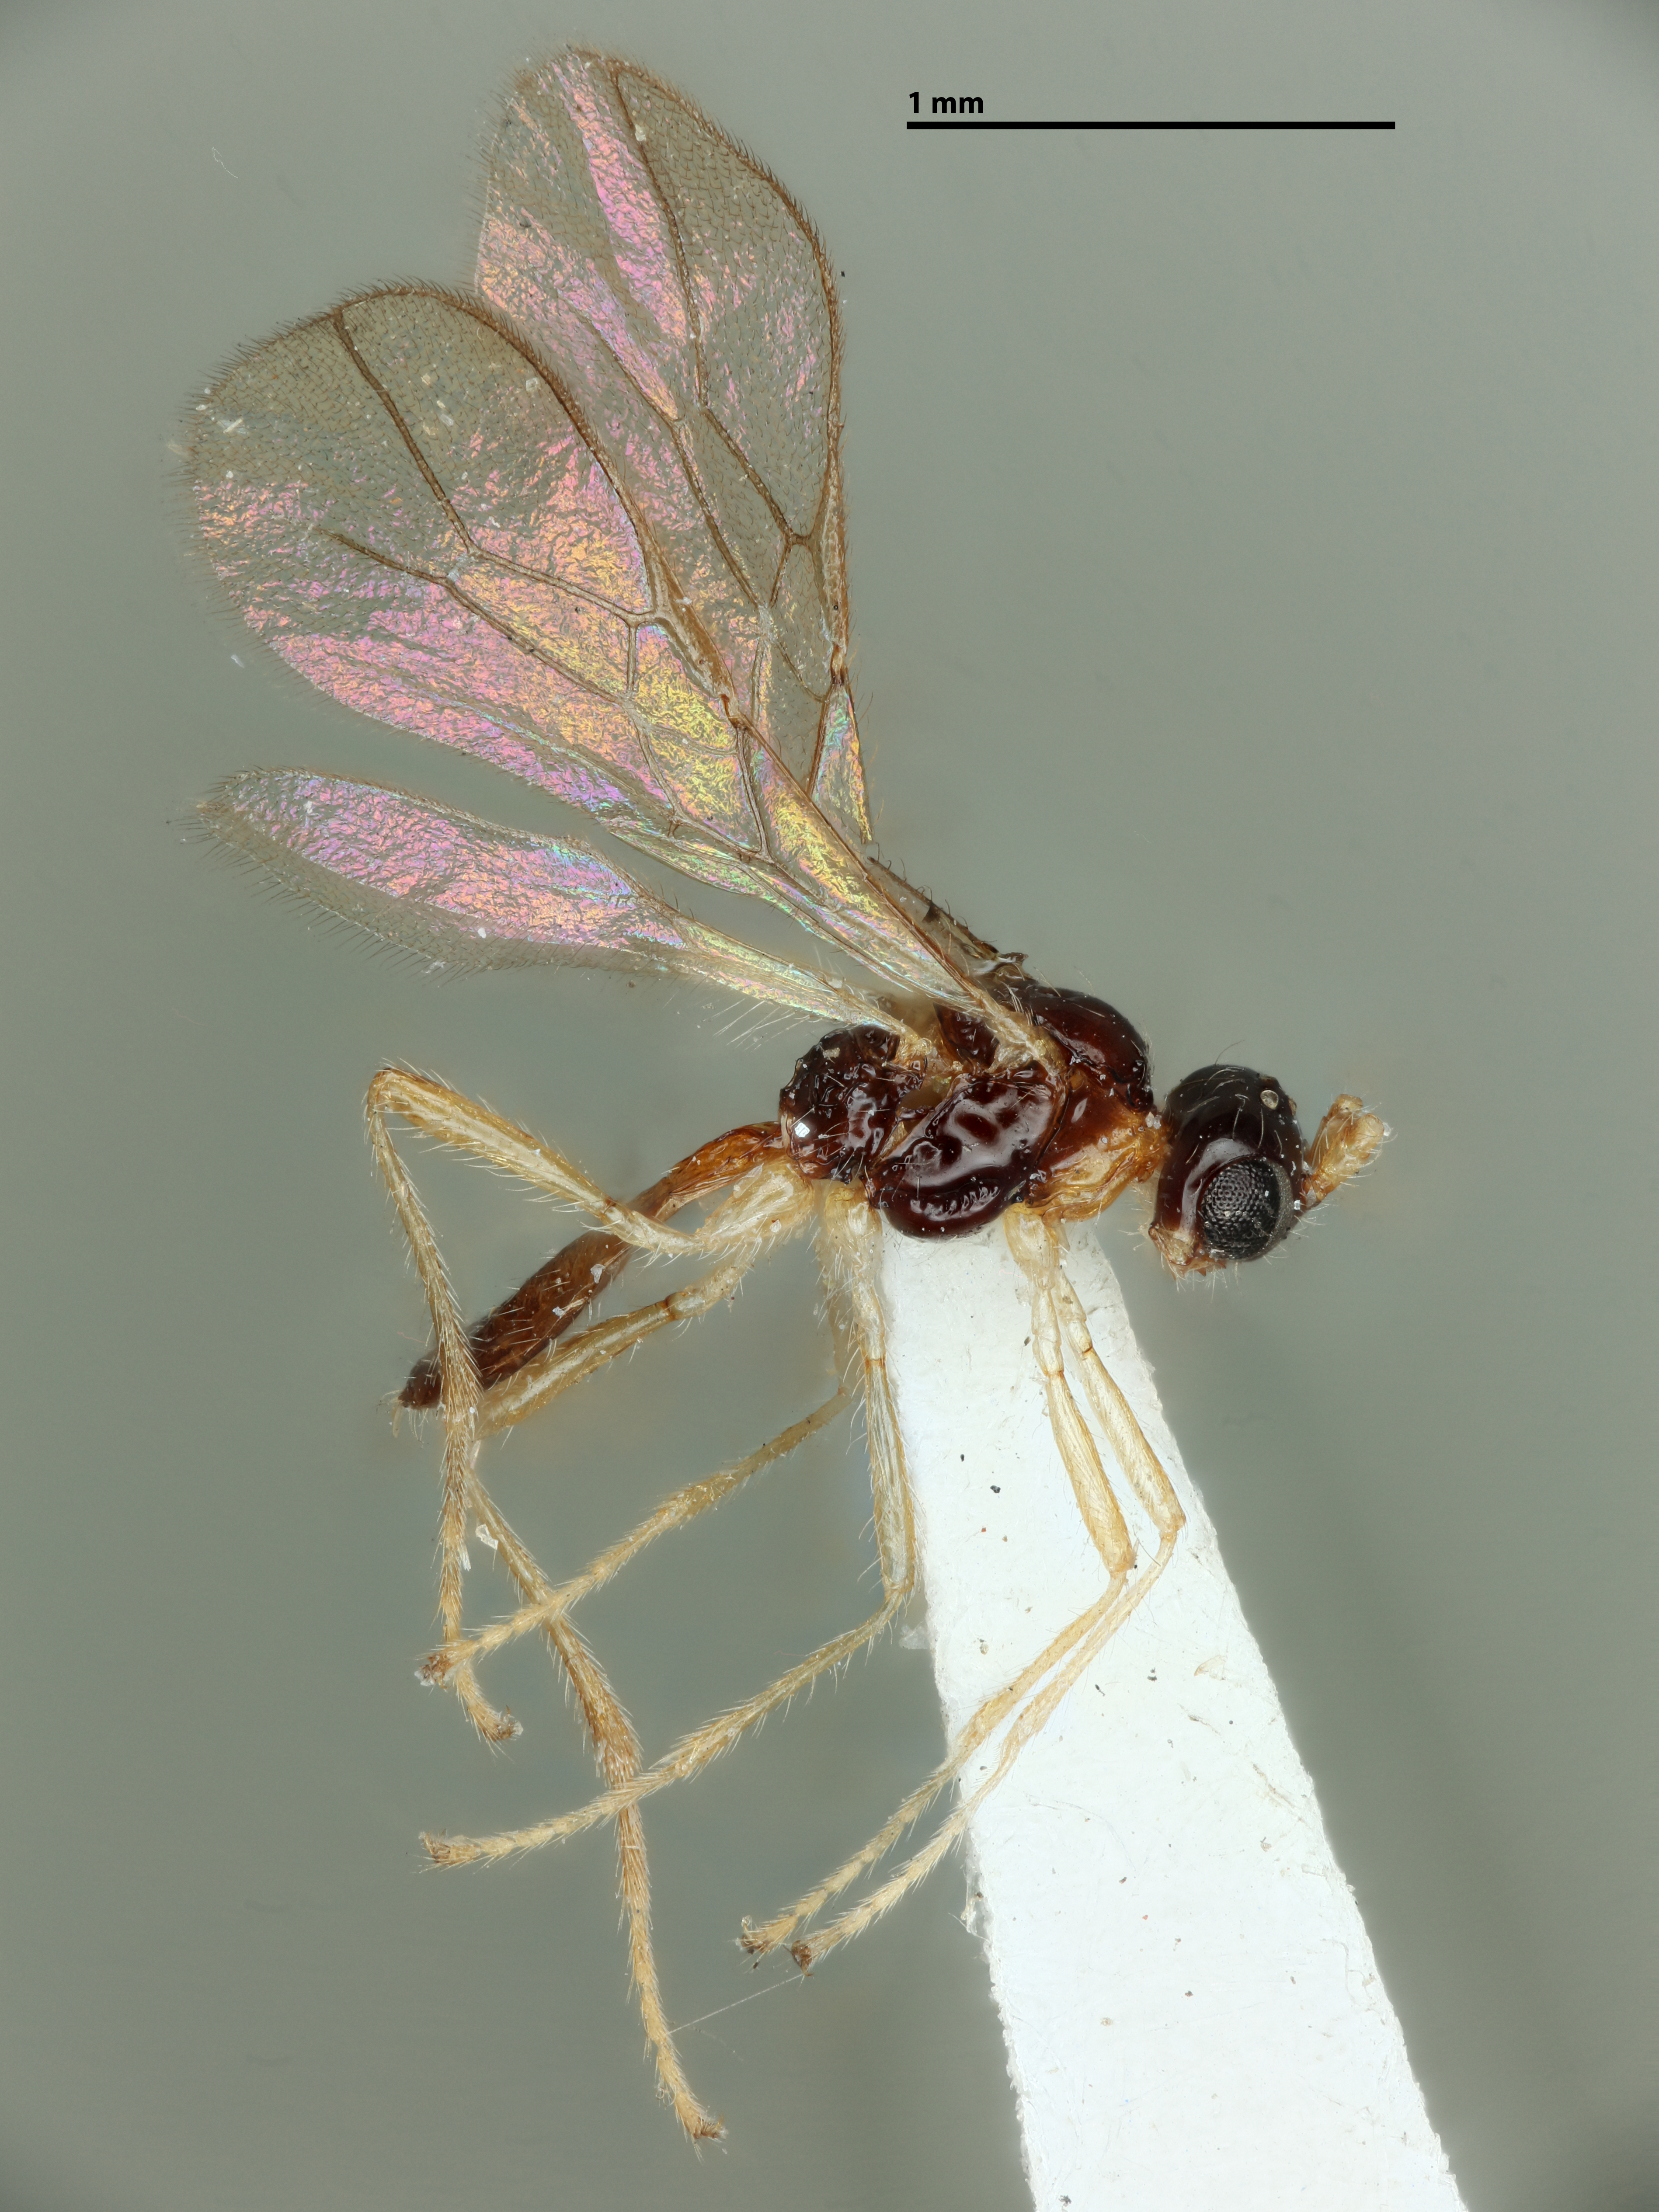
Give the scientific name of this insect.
Kahlia flairpes
